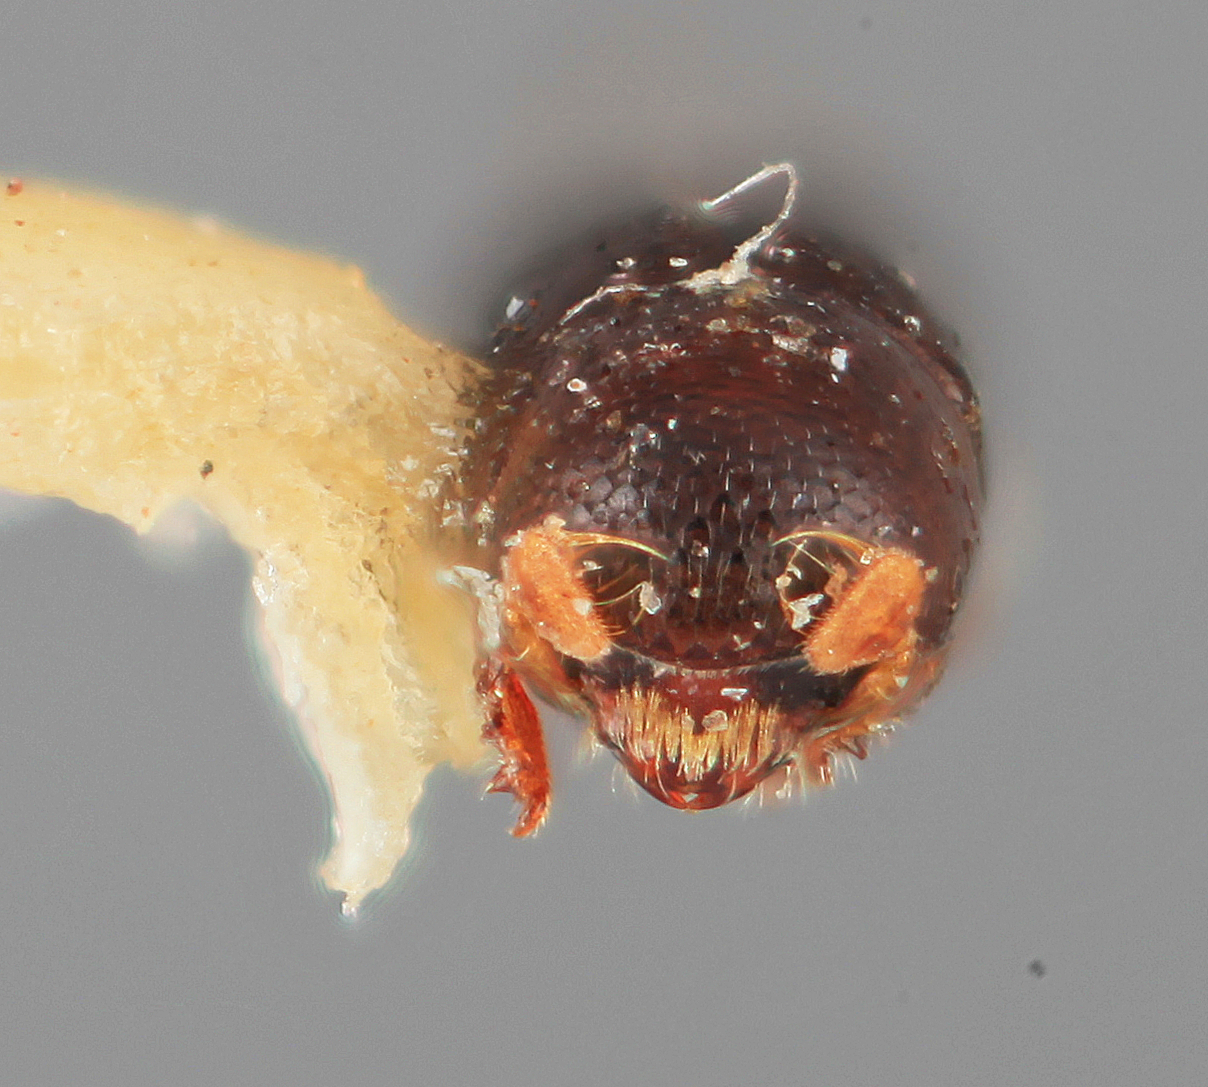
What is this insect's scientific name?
Tricolus mystacinus
